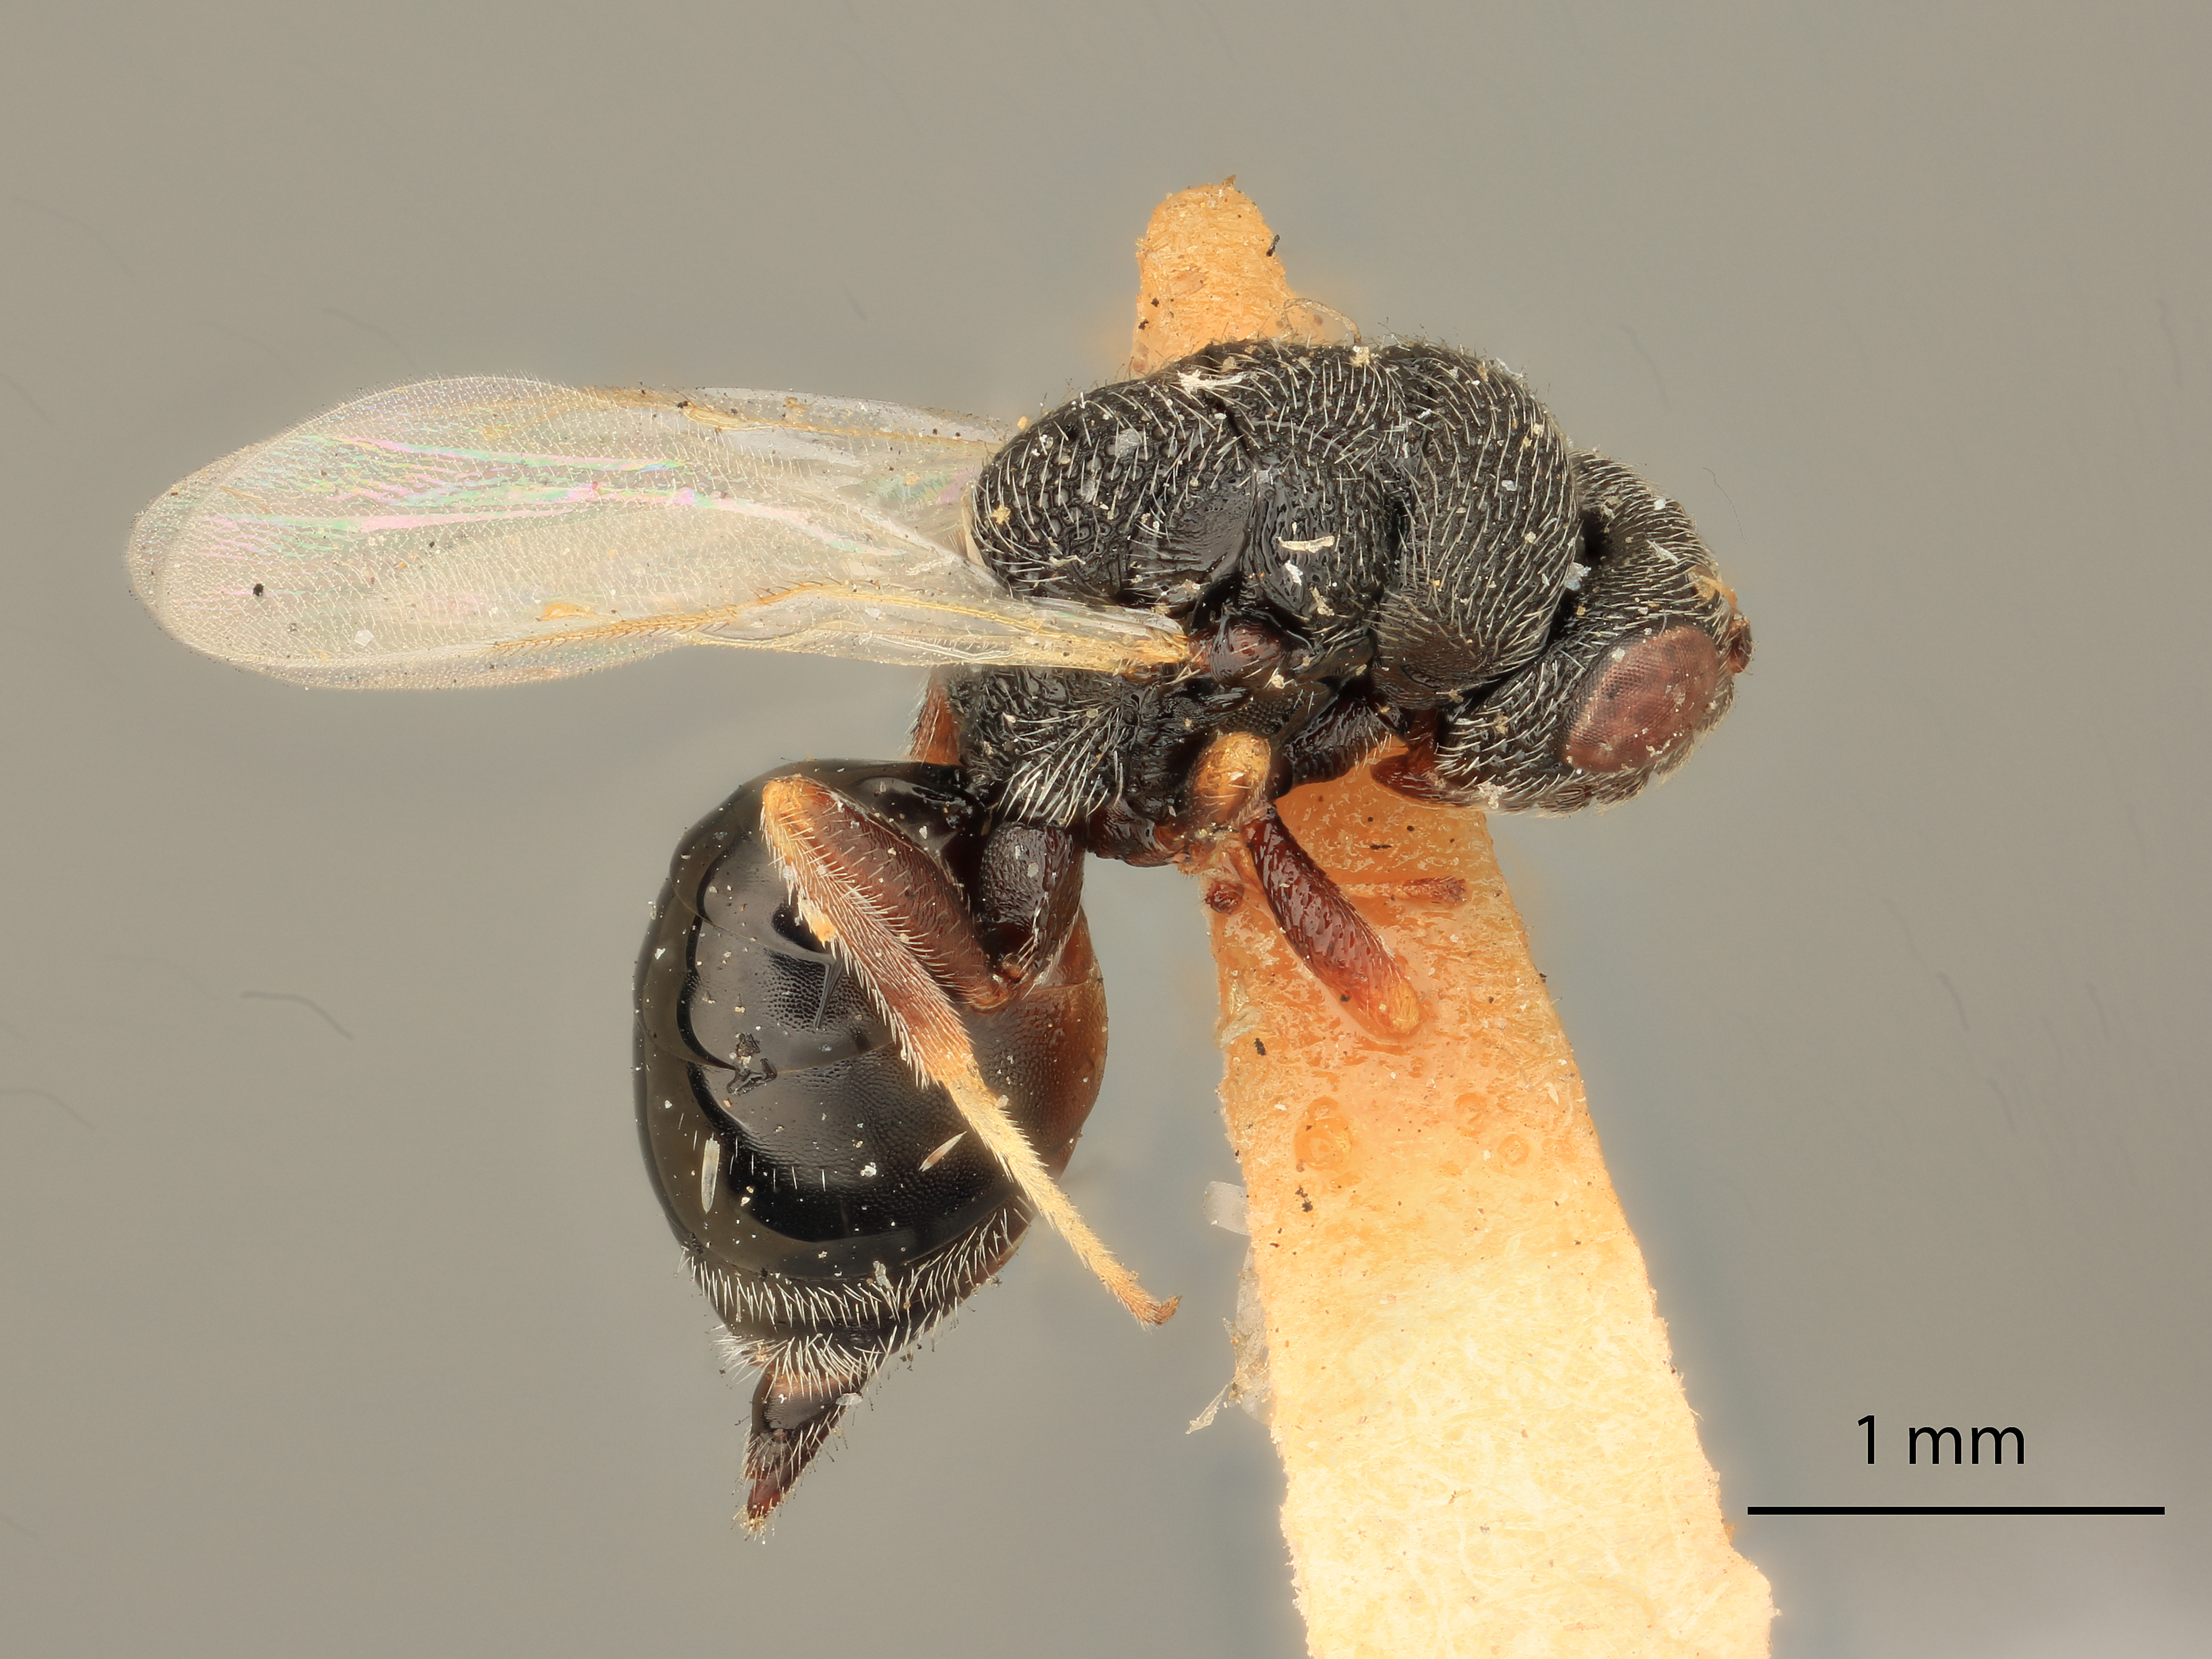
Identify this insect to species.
Eurytoma pini
